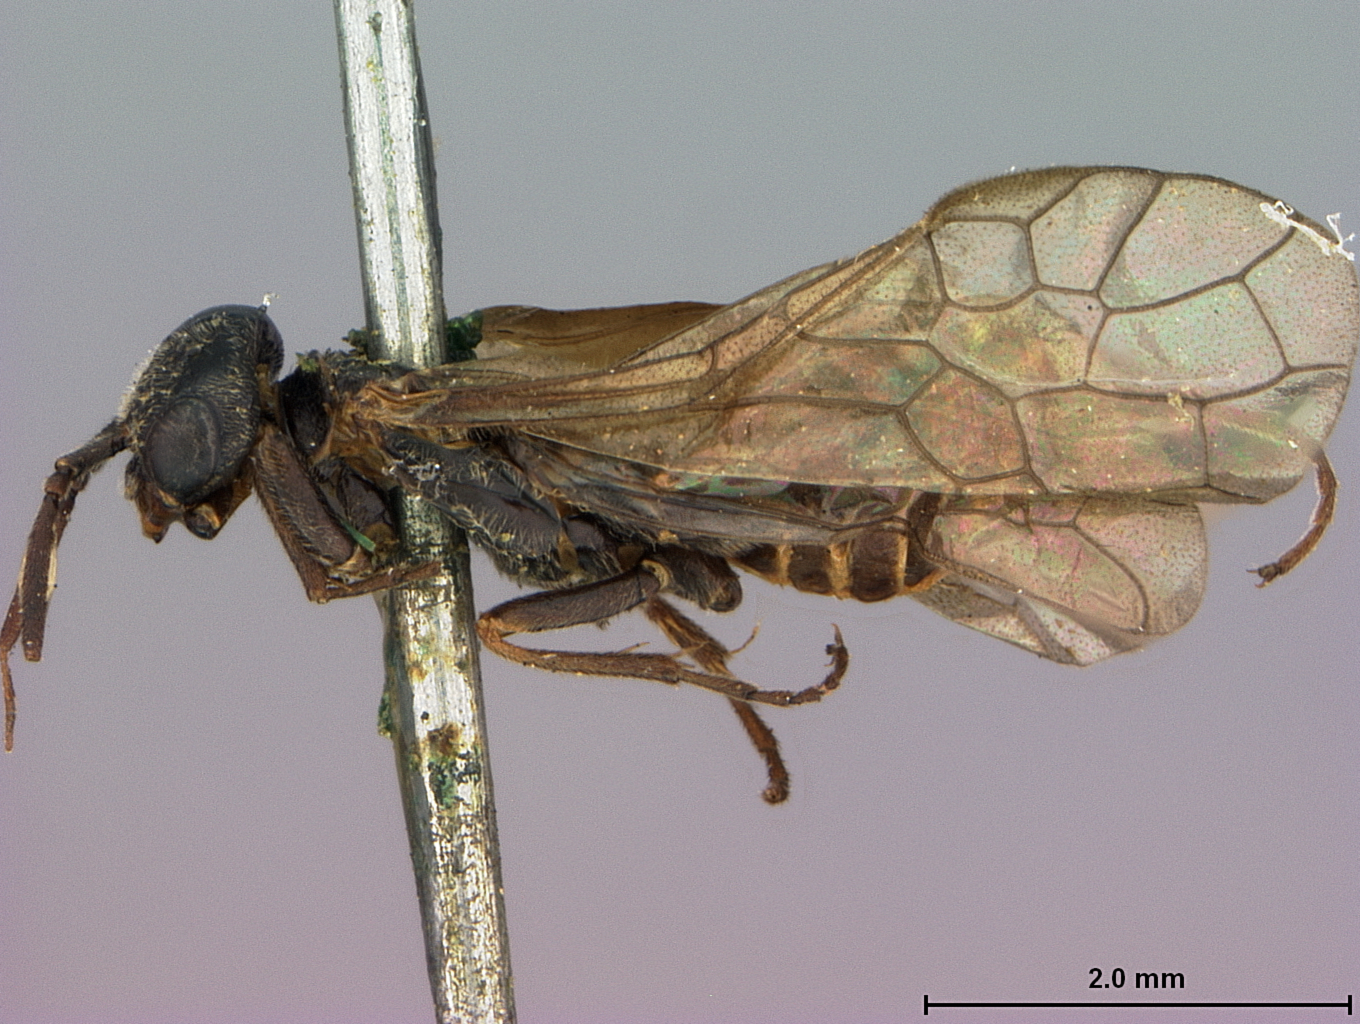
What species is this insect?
Pleroneura schwarzi
